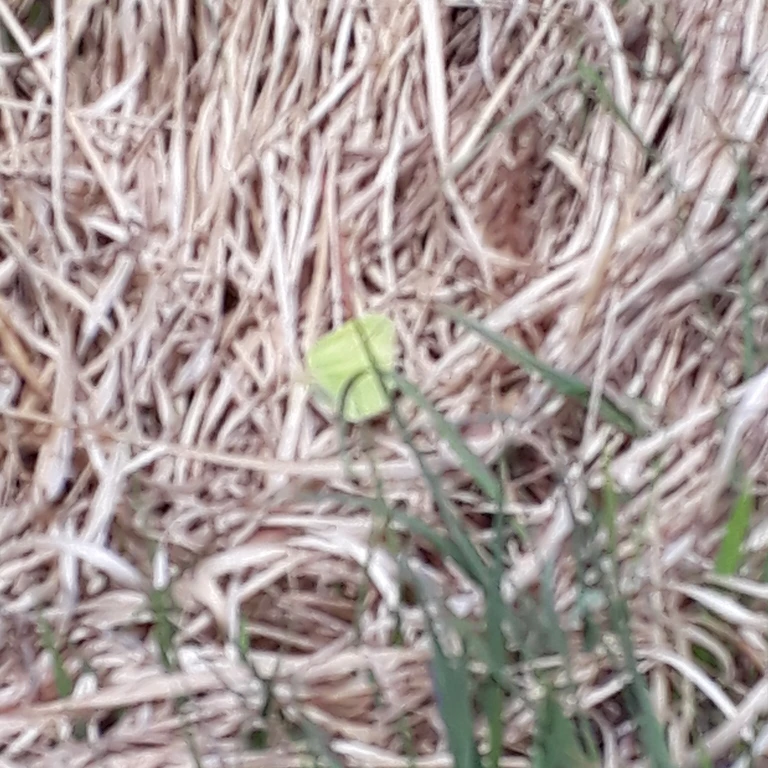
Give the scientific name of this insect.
Gonepteryx rhamni
